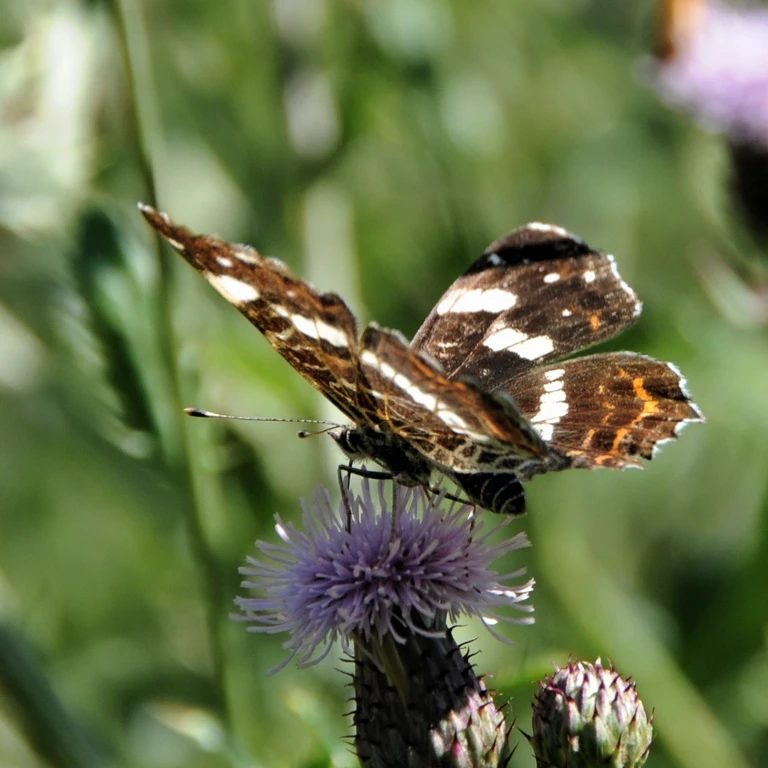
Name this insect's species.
Araschnia levana
